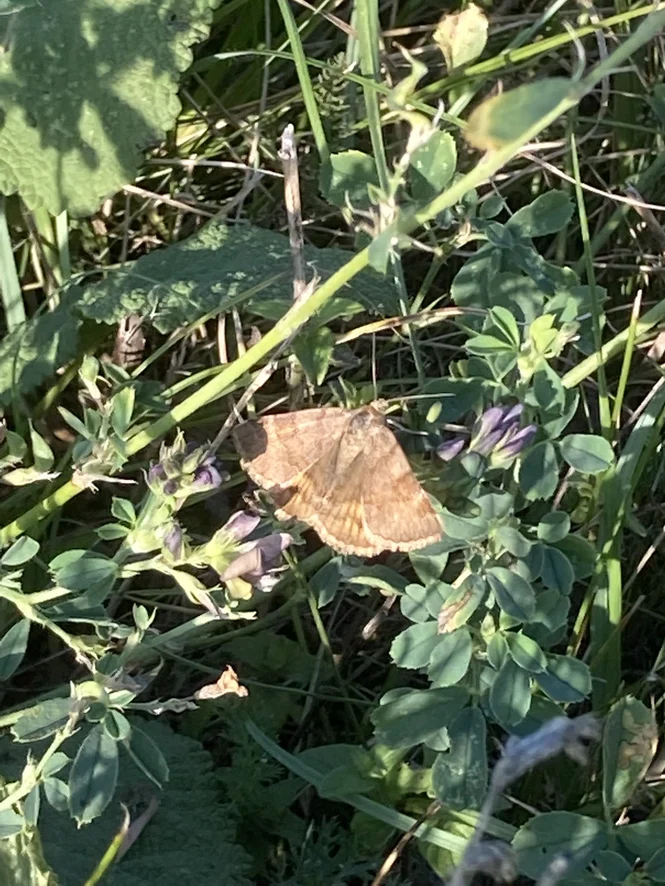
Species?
Euclidia glyphica
